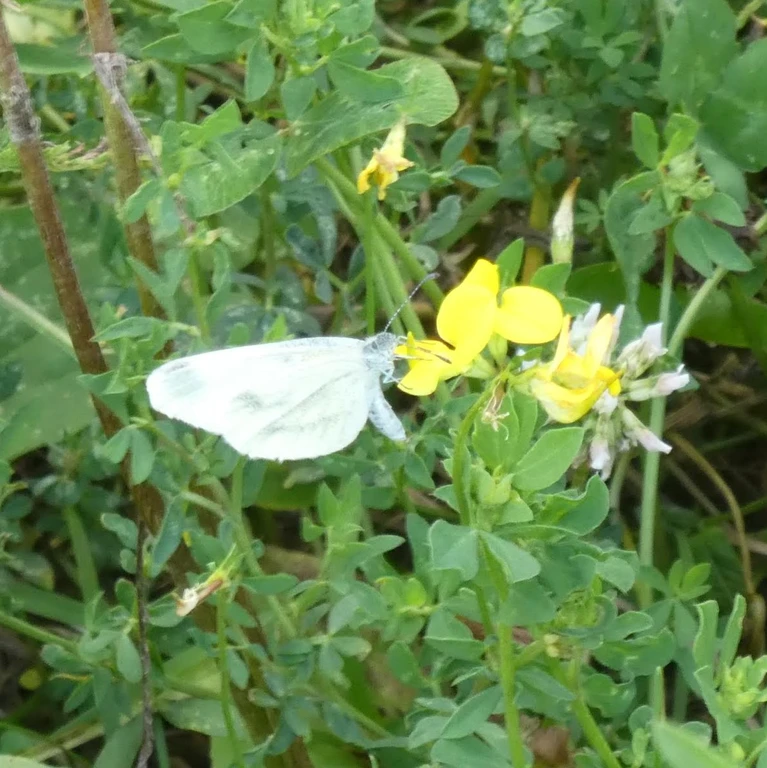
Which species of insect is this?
Leptidea sinapis/juvernica
